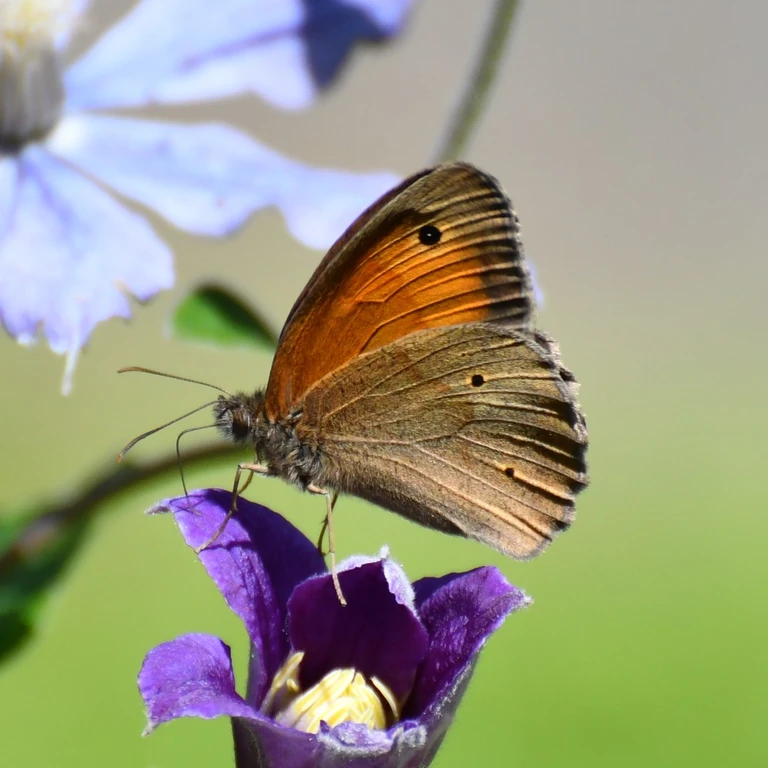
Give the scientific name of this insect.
Maniola jurtina
